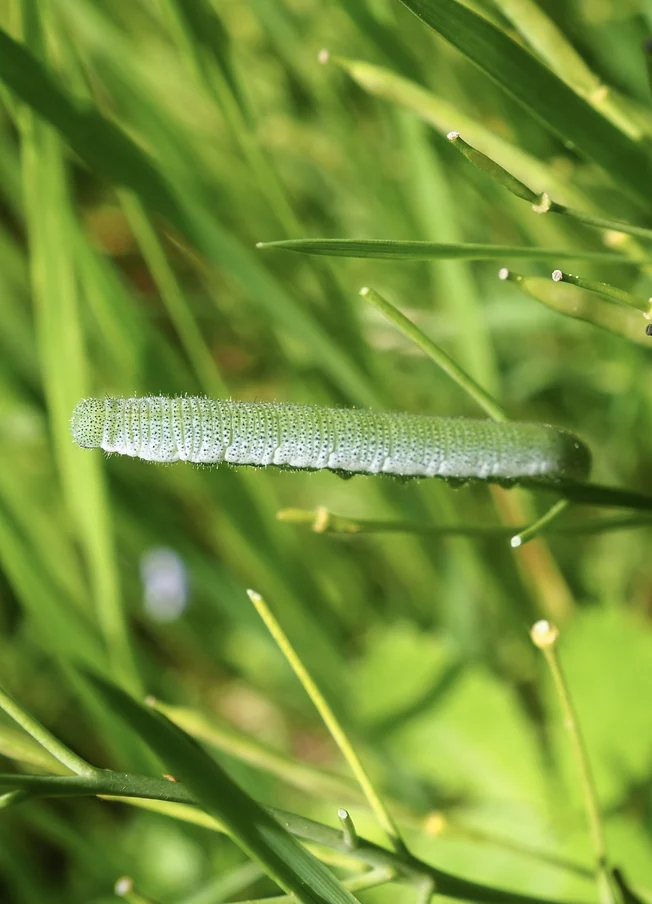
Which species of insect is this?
Anthocharis cardamines
